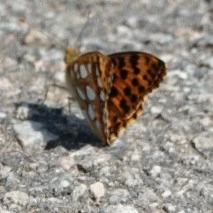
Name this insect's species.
Issoria lathonia
